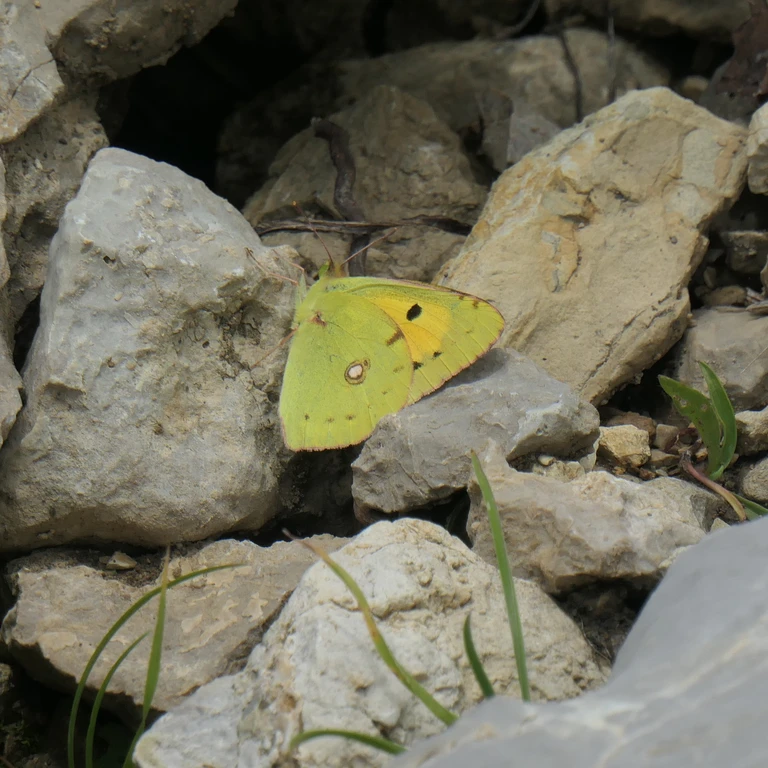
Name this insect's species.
Colias croceus
